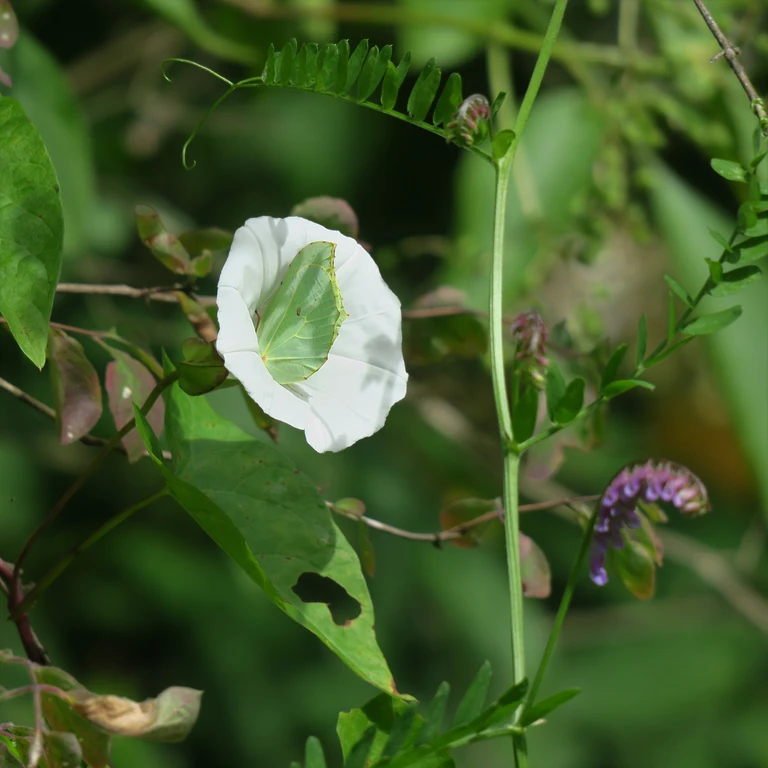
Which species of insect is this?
Gonepteryx rhamni
